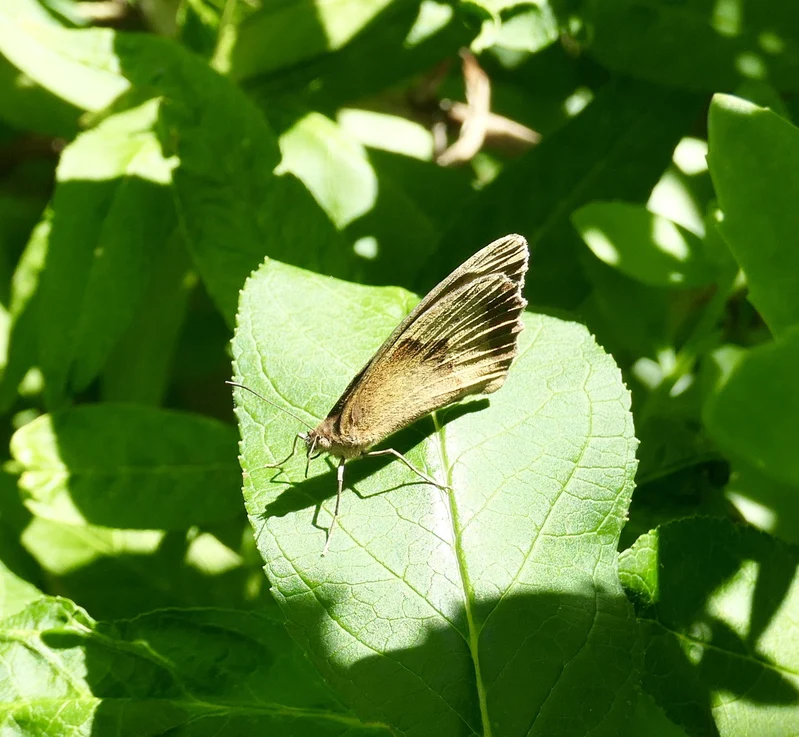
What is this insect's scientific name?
Maniola jurtina
